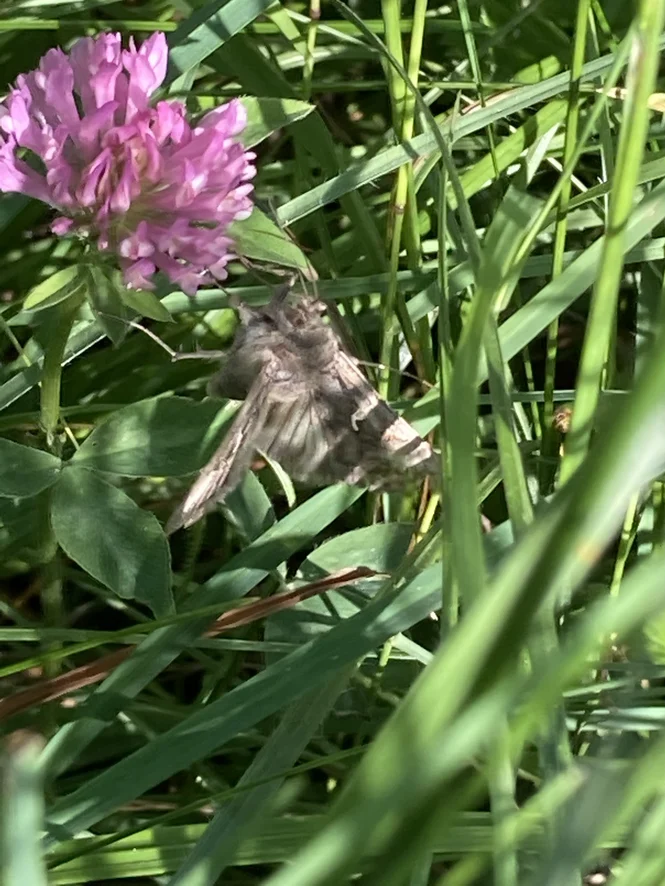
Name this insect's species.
Autographa gamma
